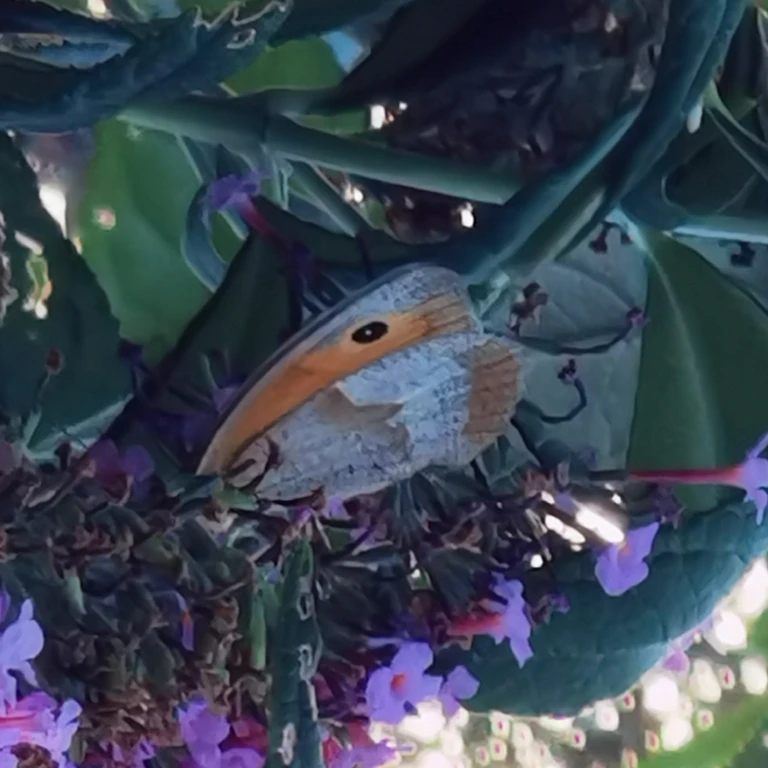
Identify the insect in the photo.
Maniola jurtina
